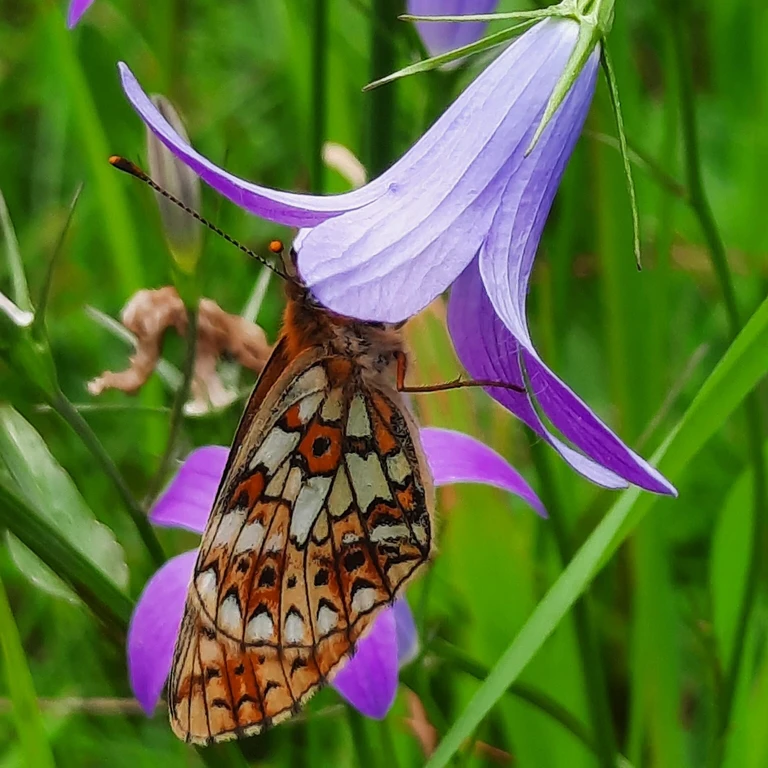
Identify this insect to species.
Boloria selene
